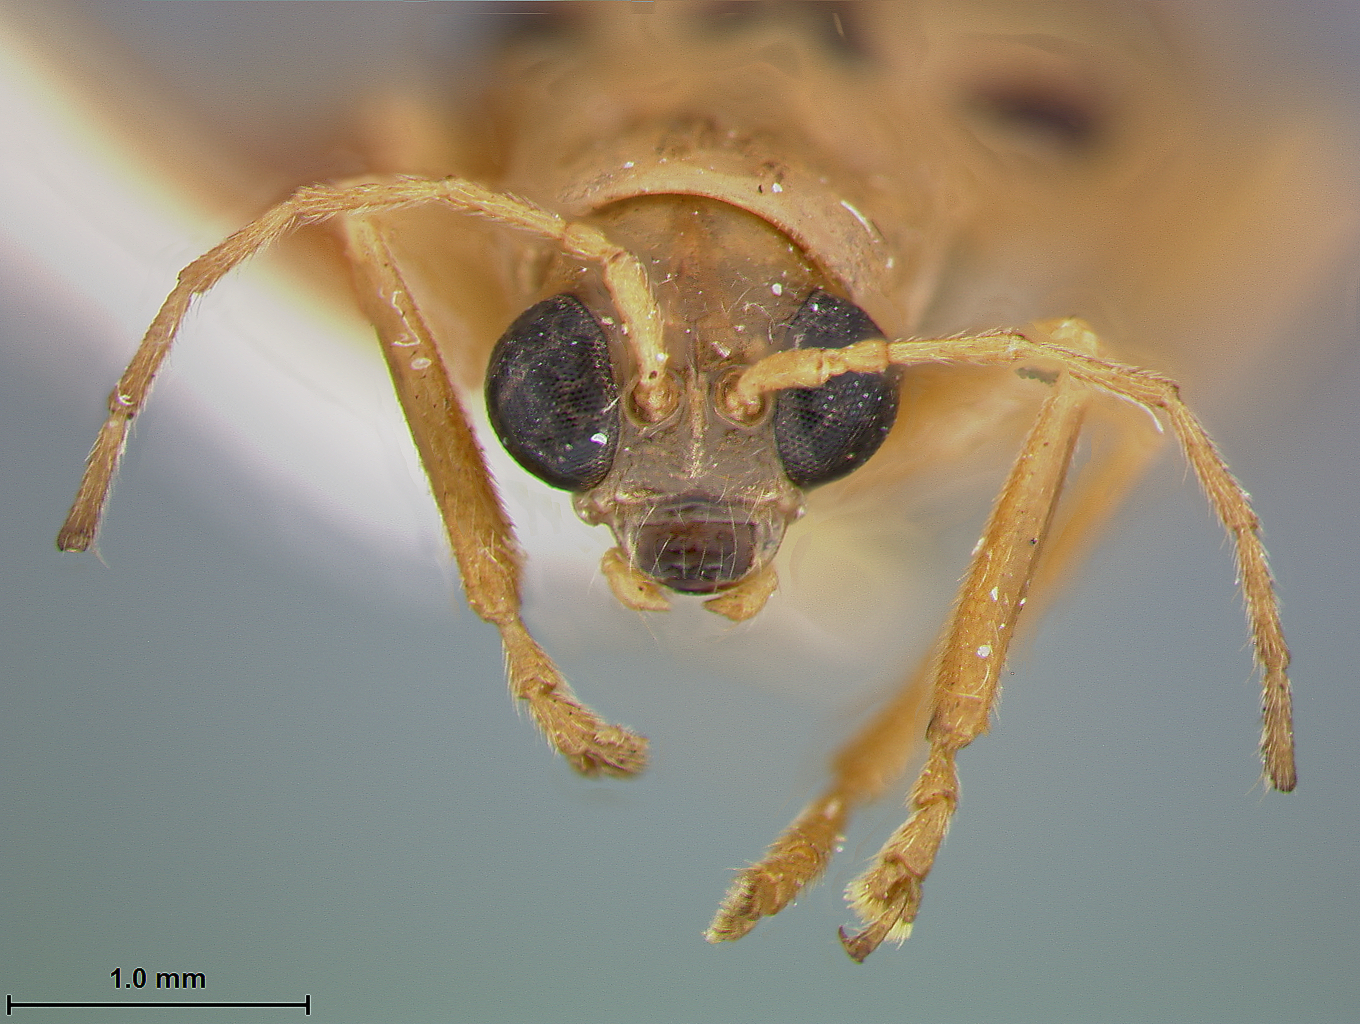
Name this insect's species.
Neobrotica meridensis
